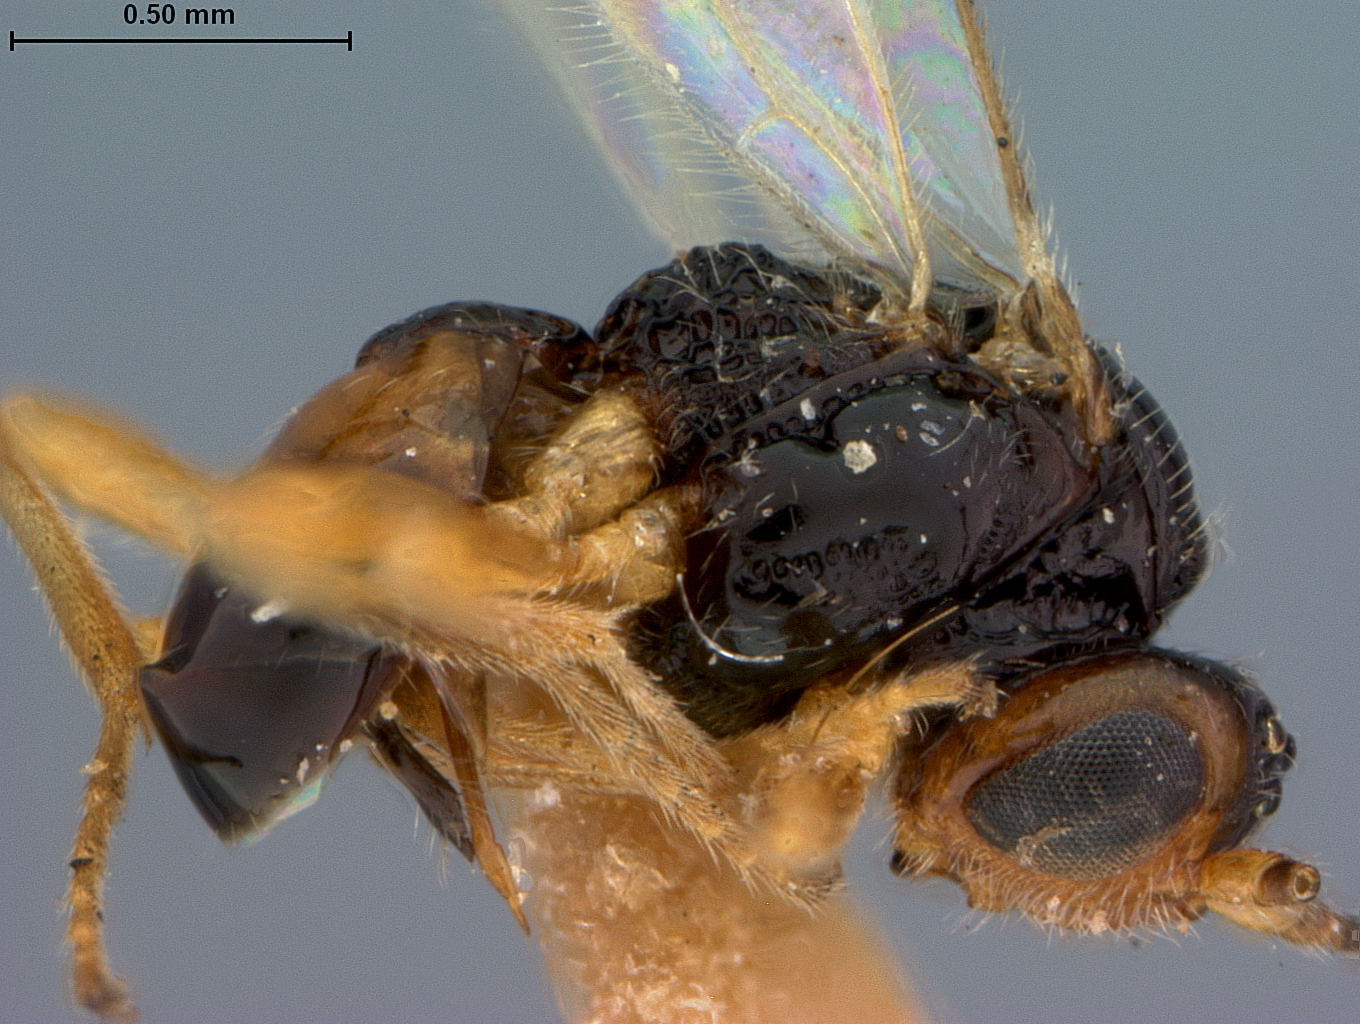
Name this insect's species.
Opius globiformis
